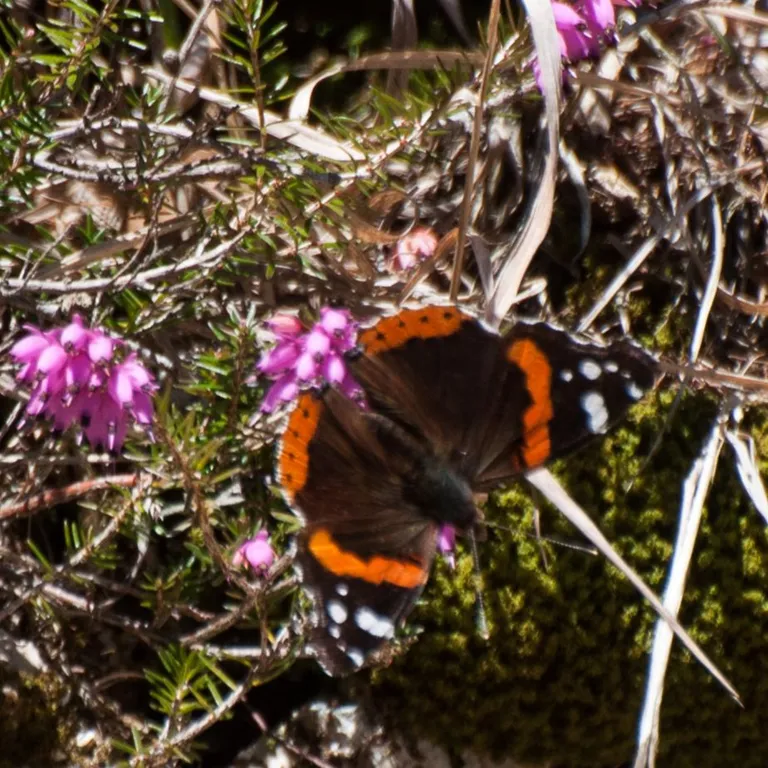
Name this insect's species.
Vanessa atalanta
